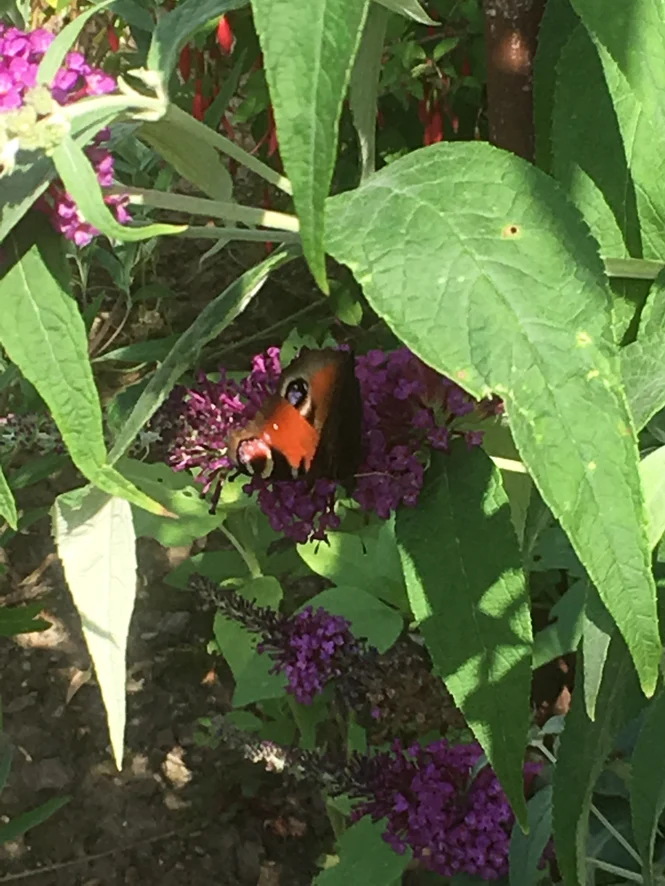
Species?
Aglais io
